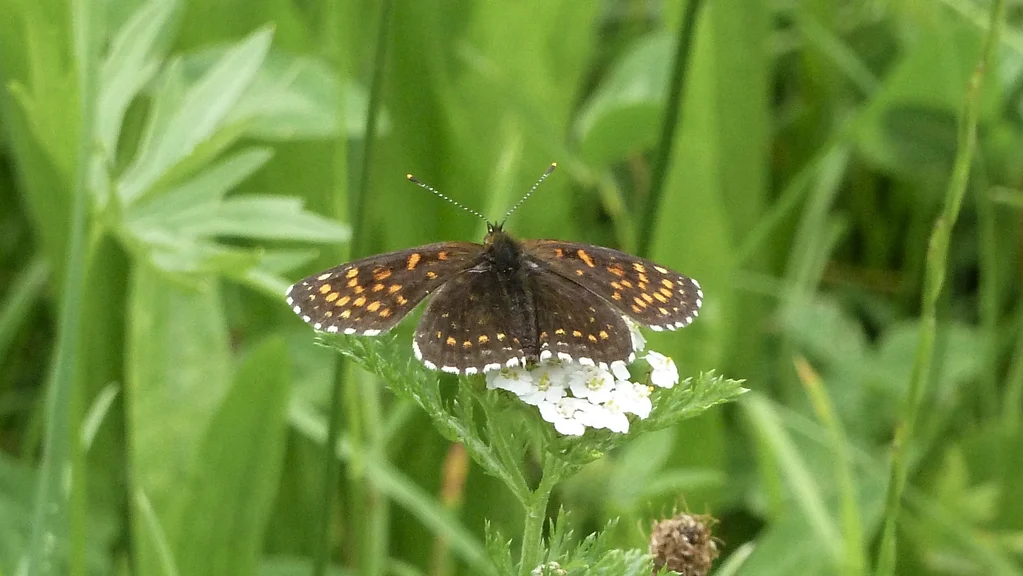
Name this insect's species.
Melitaea diamina
